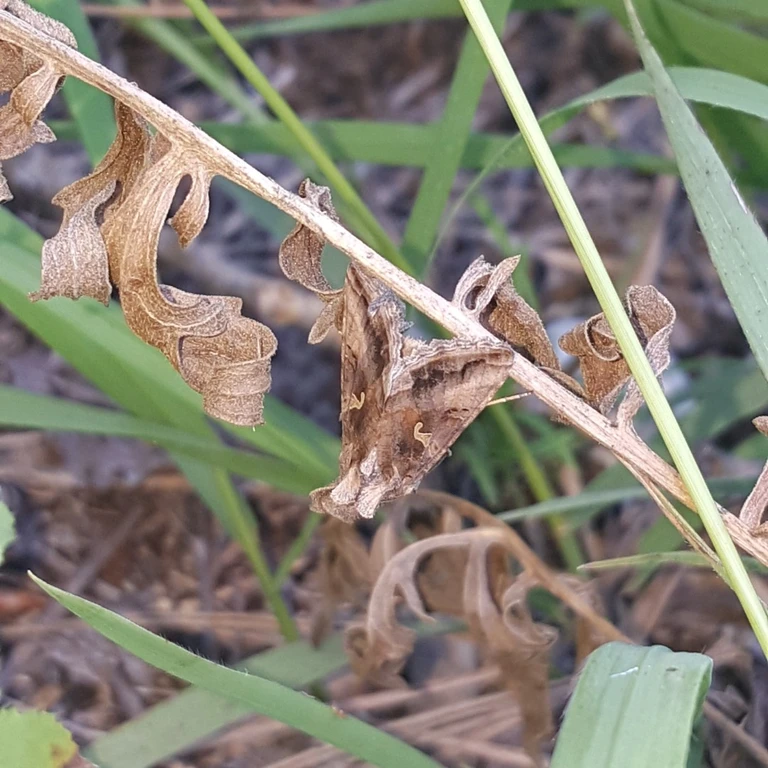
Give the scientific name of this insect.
Autographa gamma
